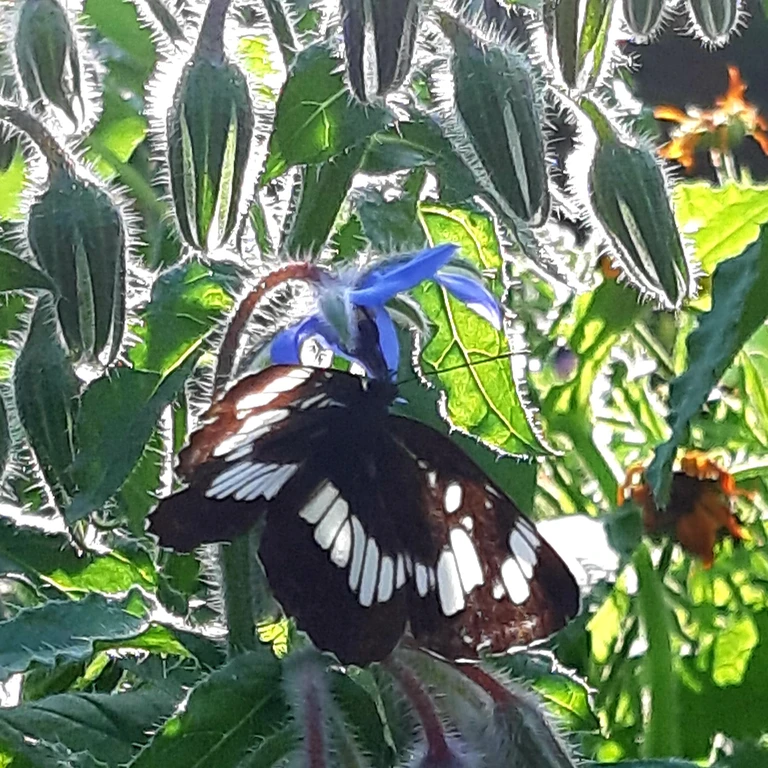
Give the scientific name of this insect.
Neptis rivularis
